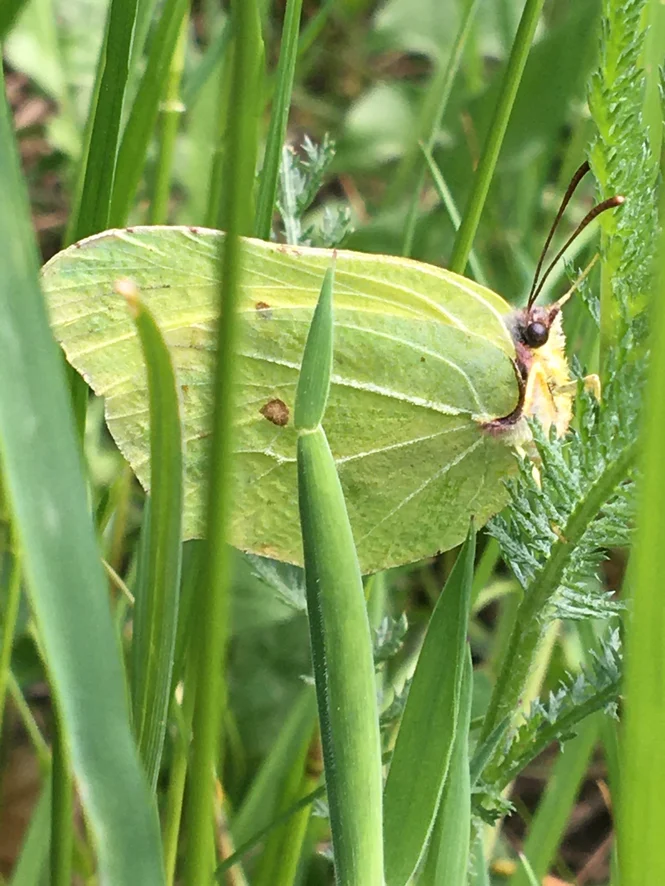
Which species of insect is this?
Gonepteryx rhamni
